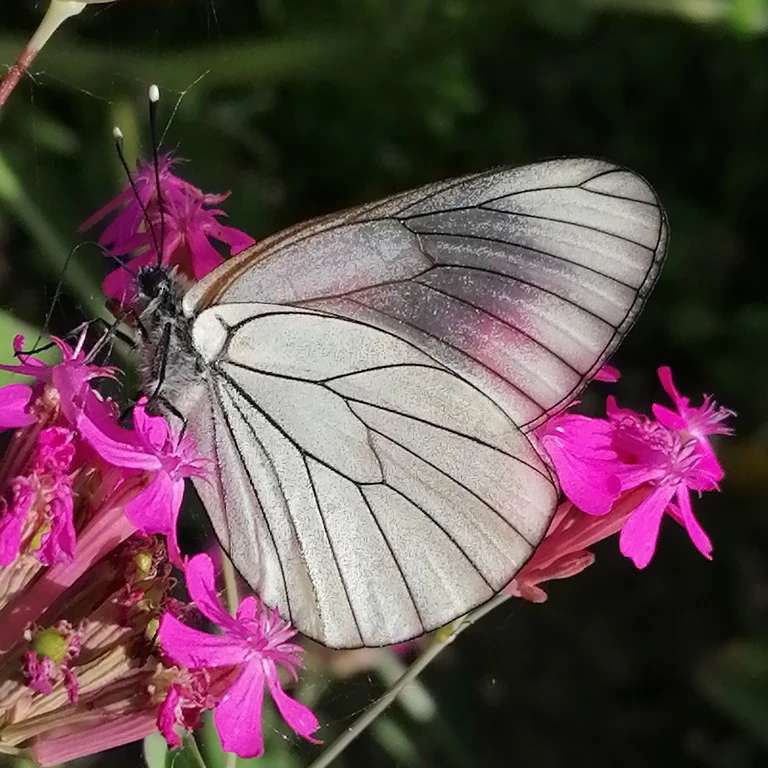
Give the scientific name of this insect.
Aporia crataegi
